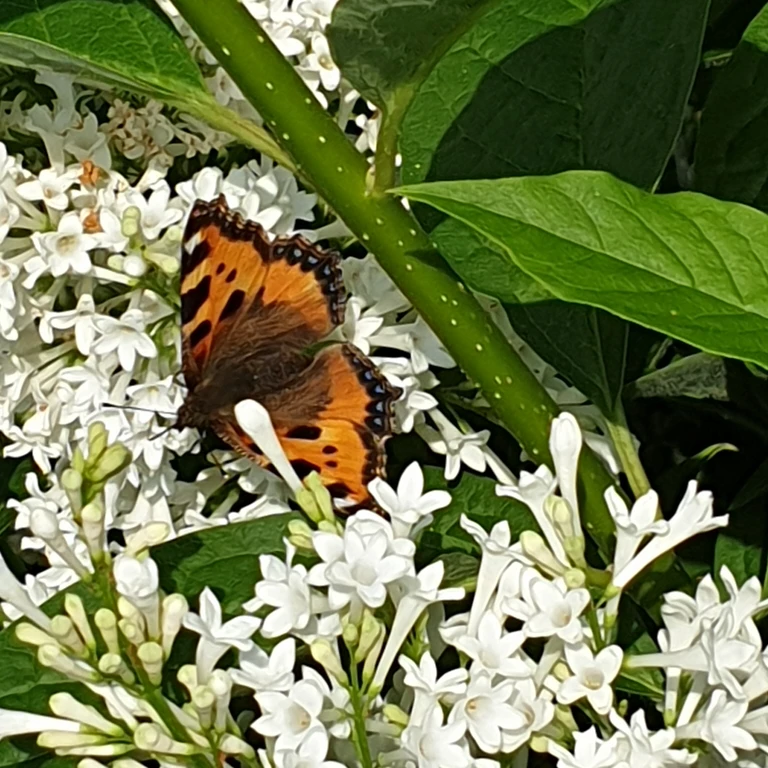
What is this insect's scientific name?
Aglais urticae
